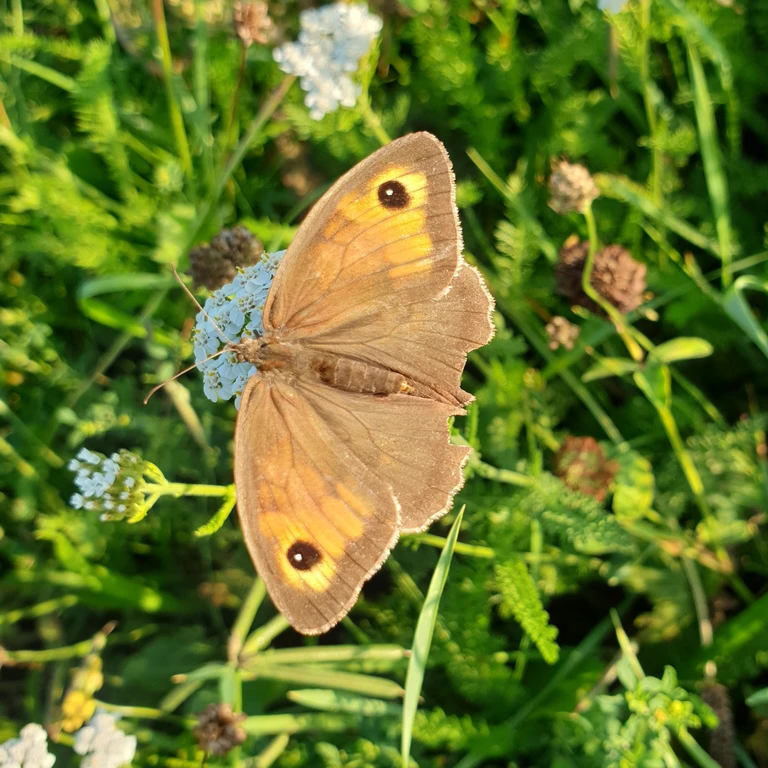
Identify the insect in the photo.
Maniola jurtina
